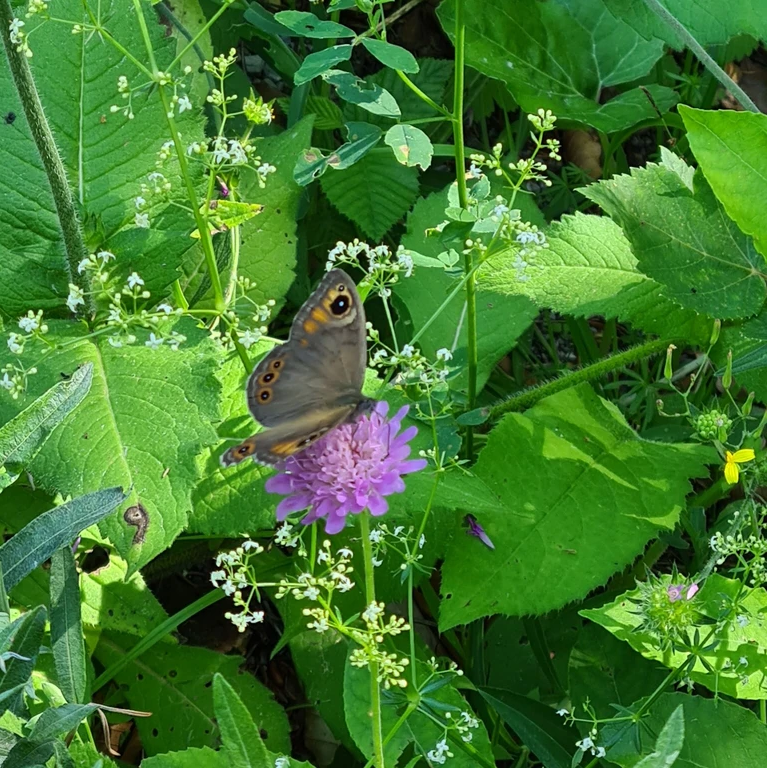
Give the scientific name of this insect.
Lasiommata maera (also Pararge maera)
